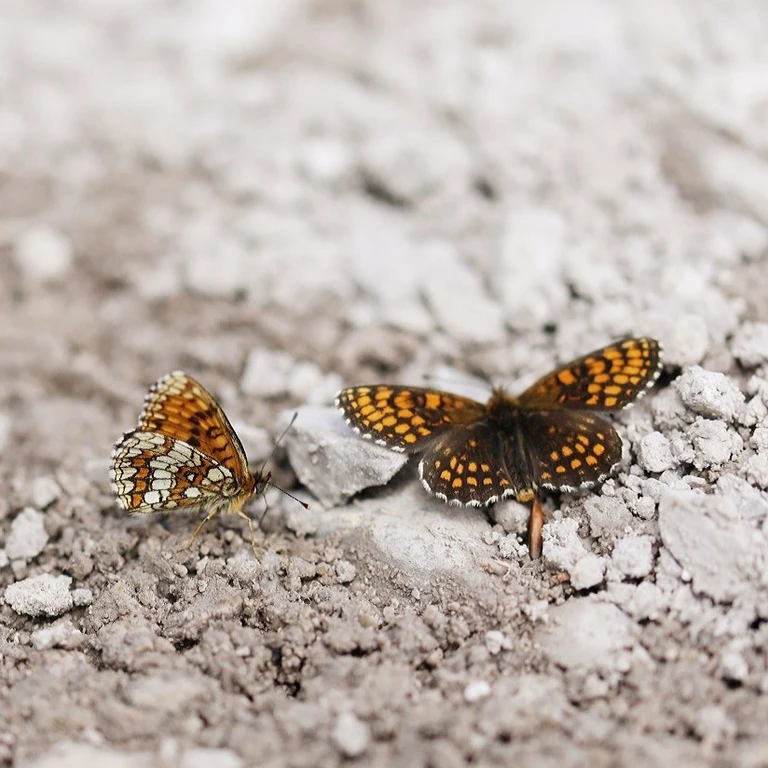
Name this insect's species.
Melitaea athalia
